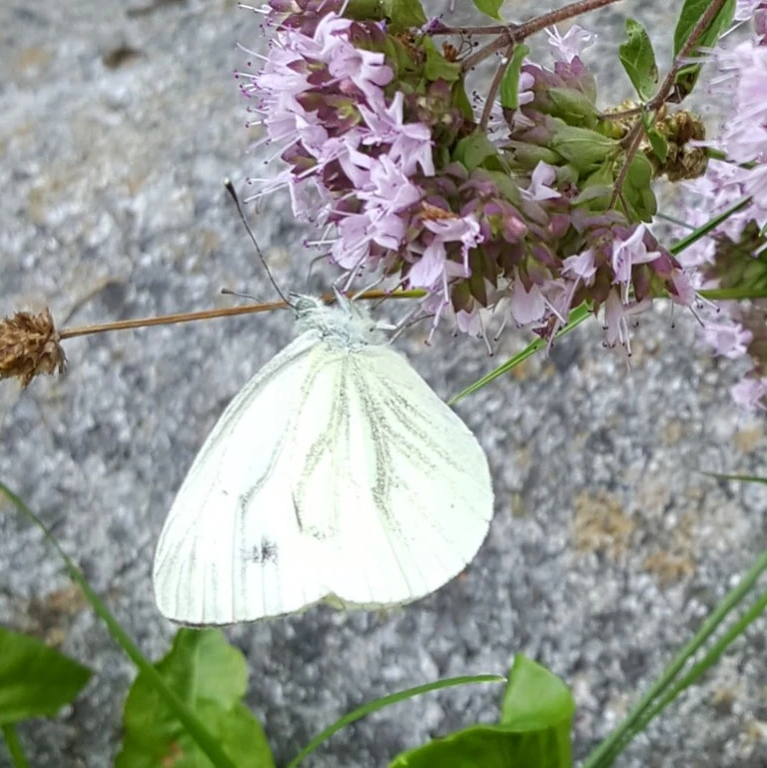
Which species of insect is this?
Pieris napi
